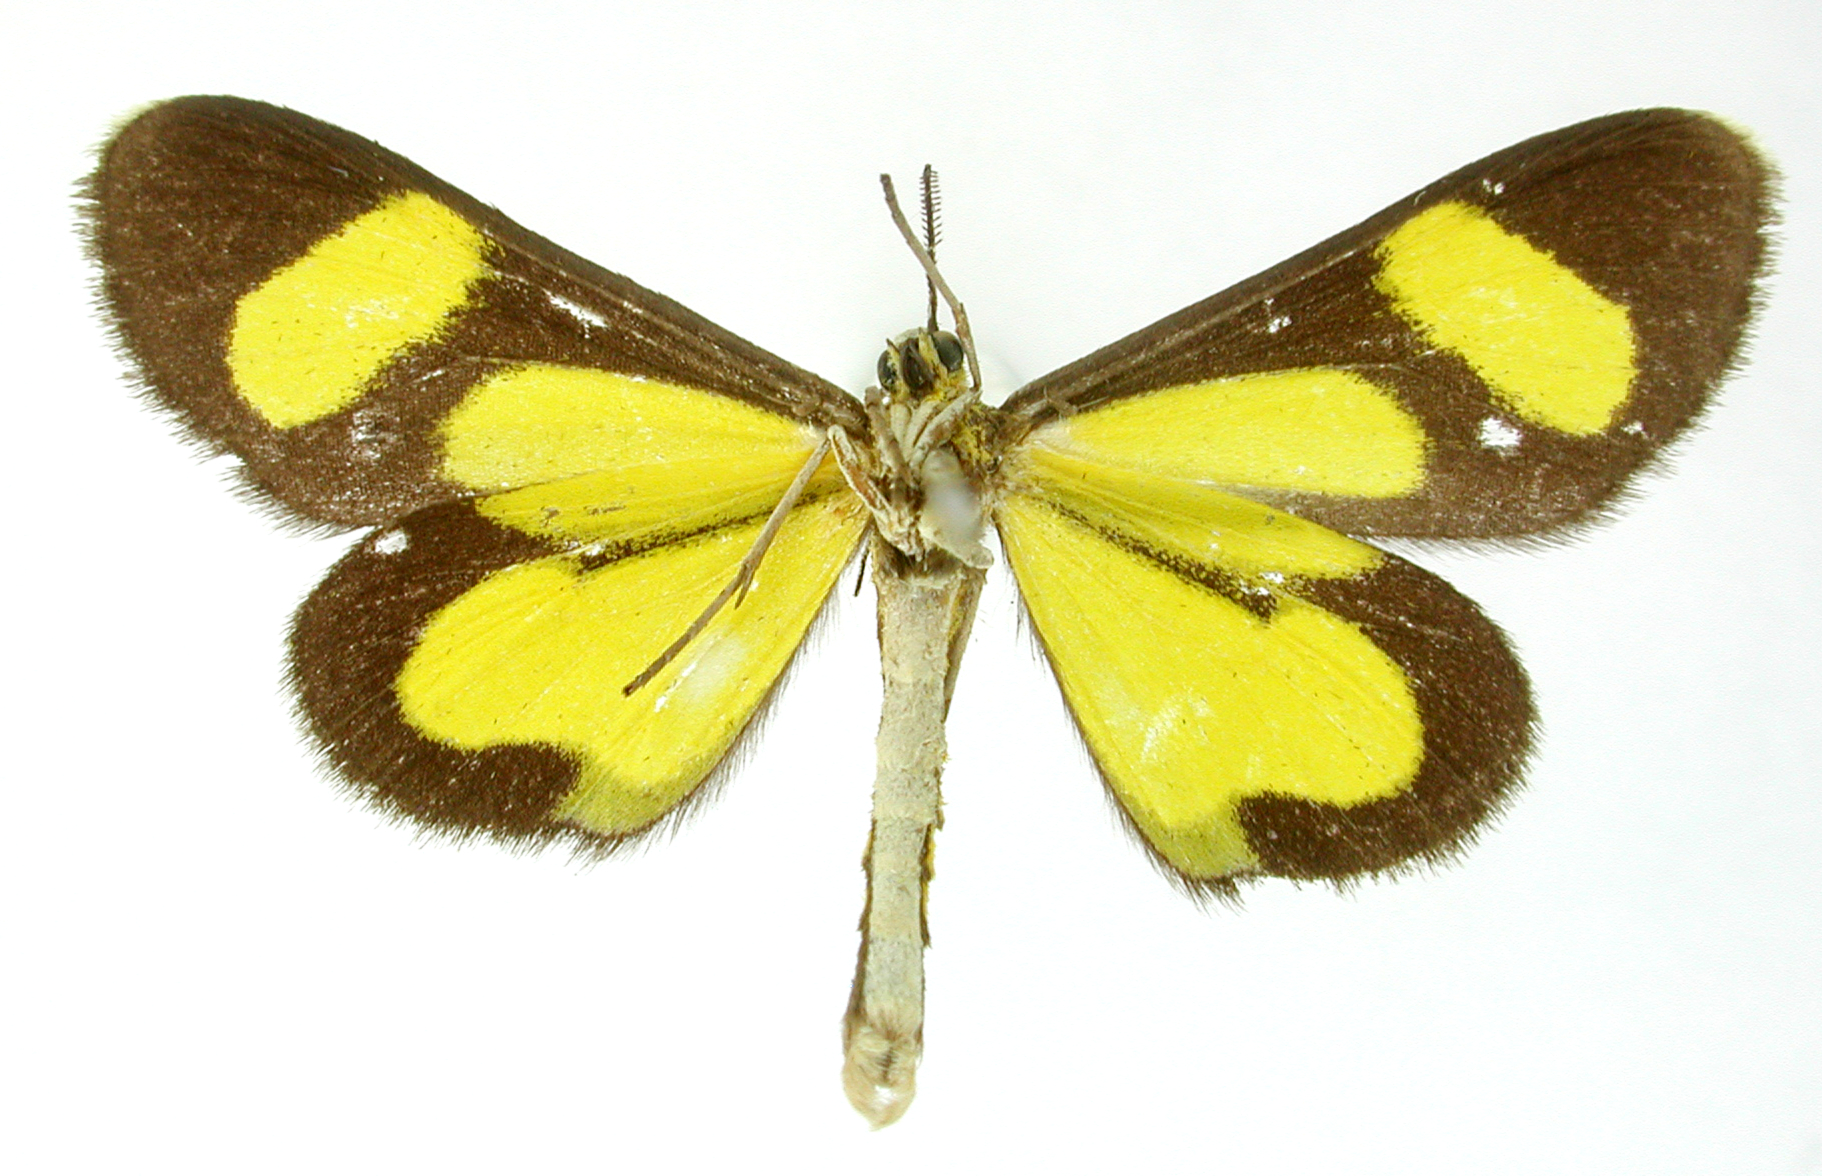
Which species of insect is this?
Flavinia chibcha
